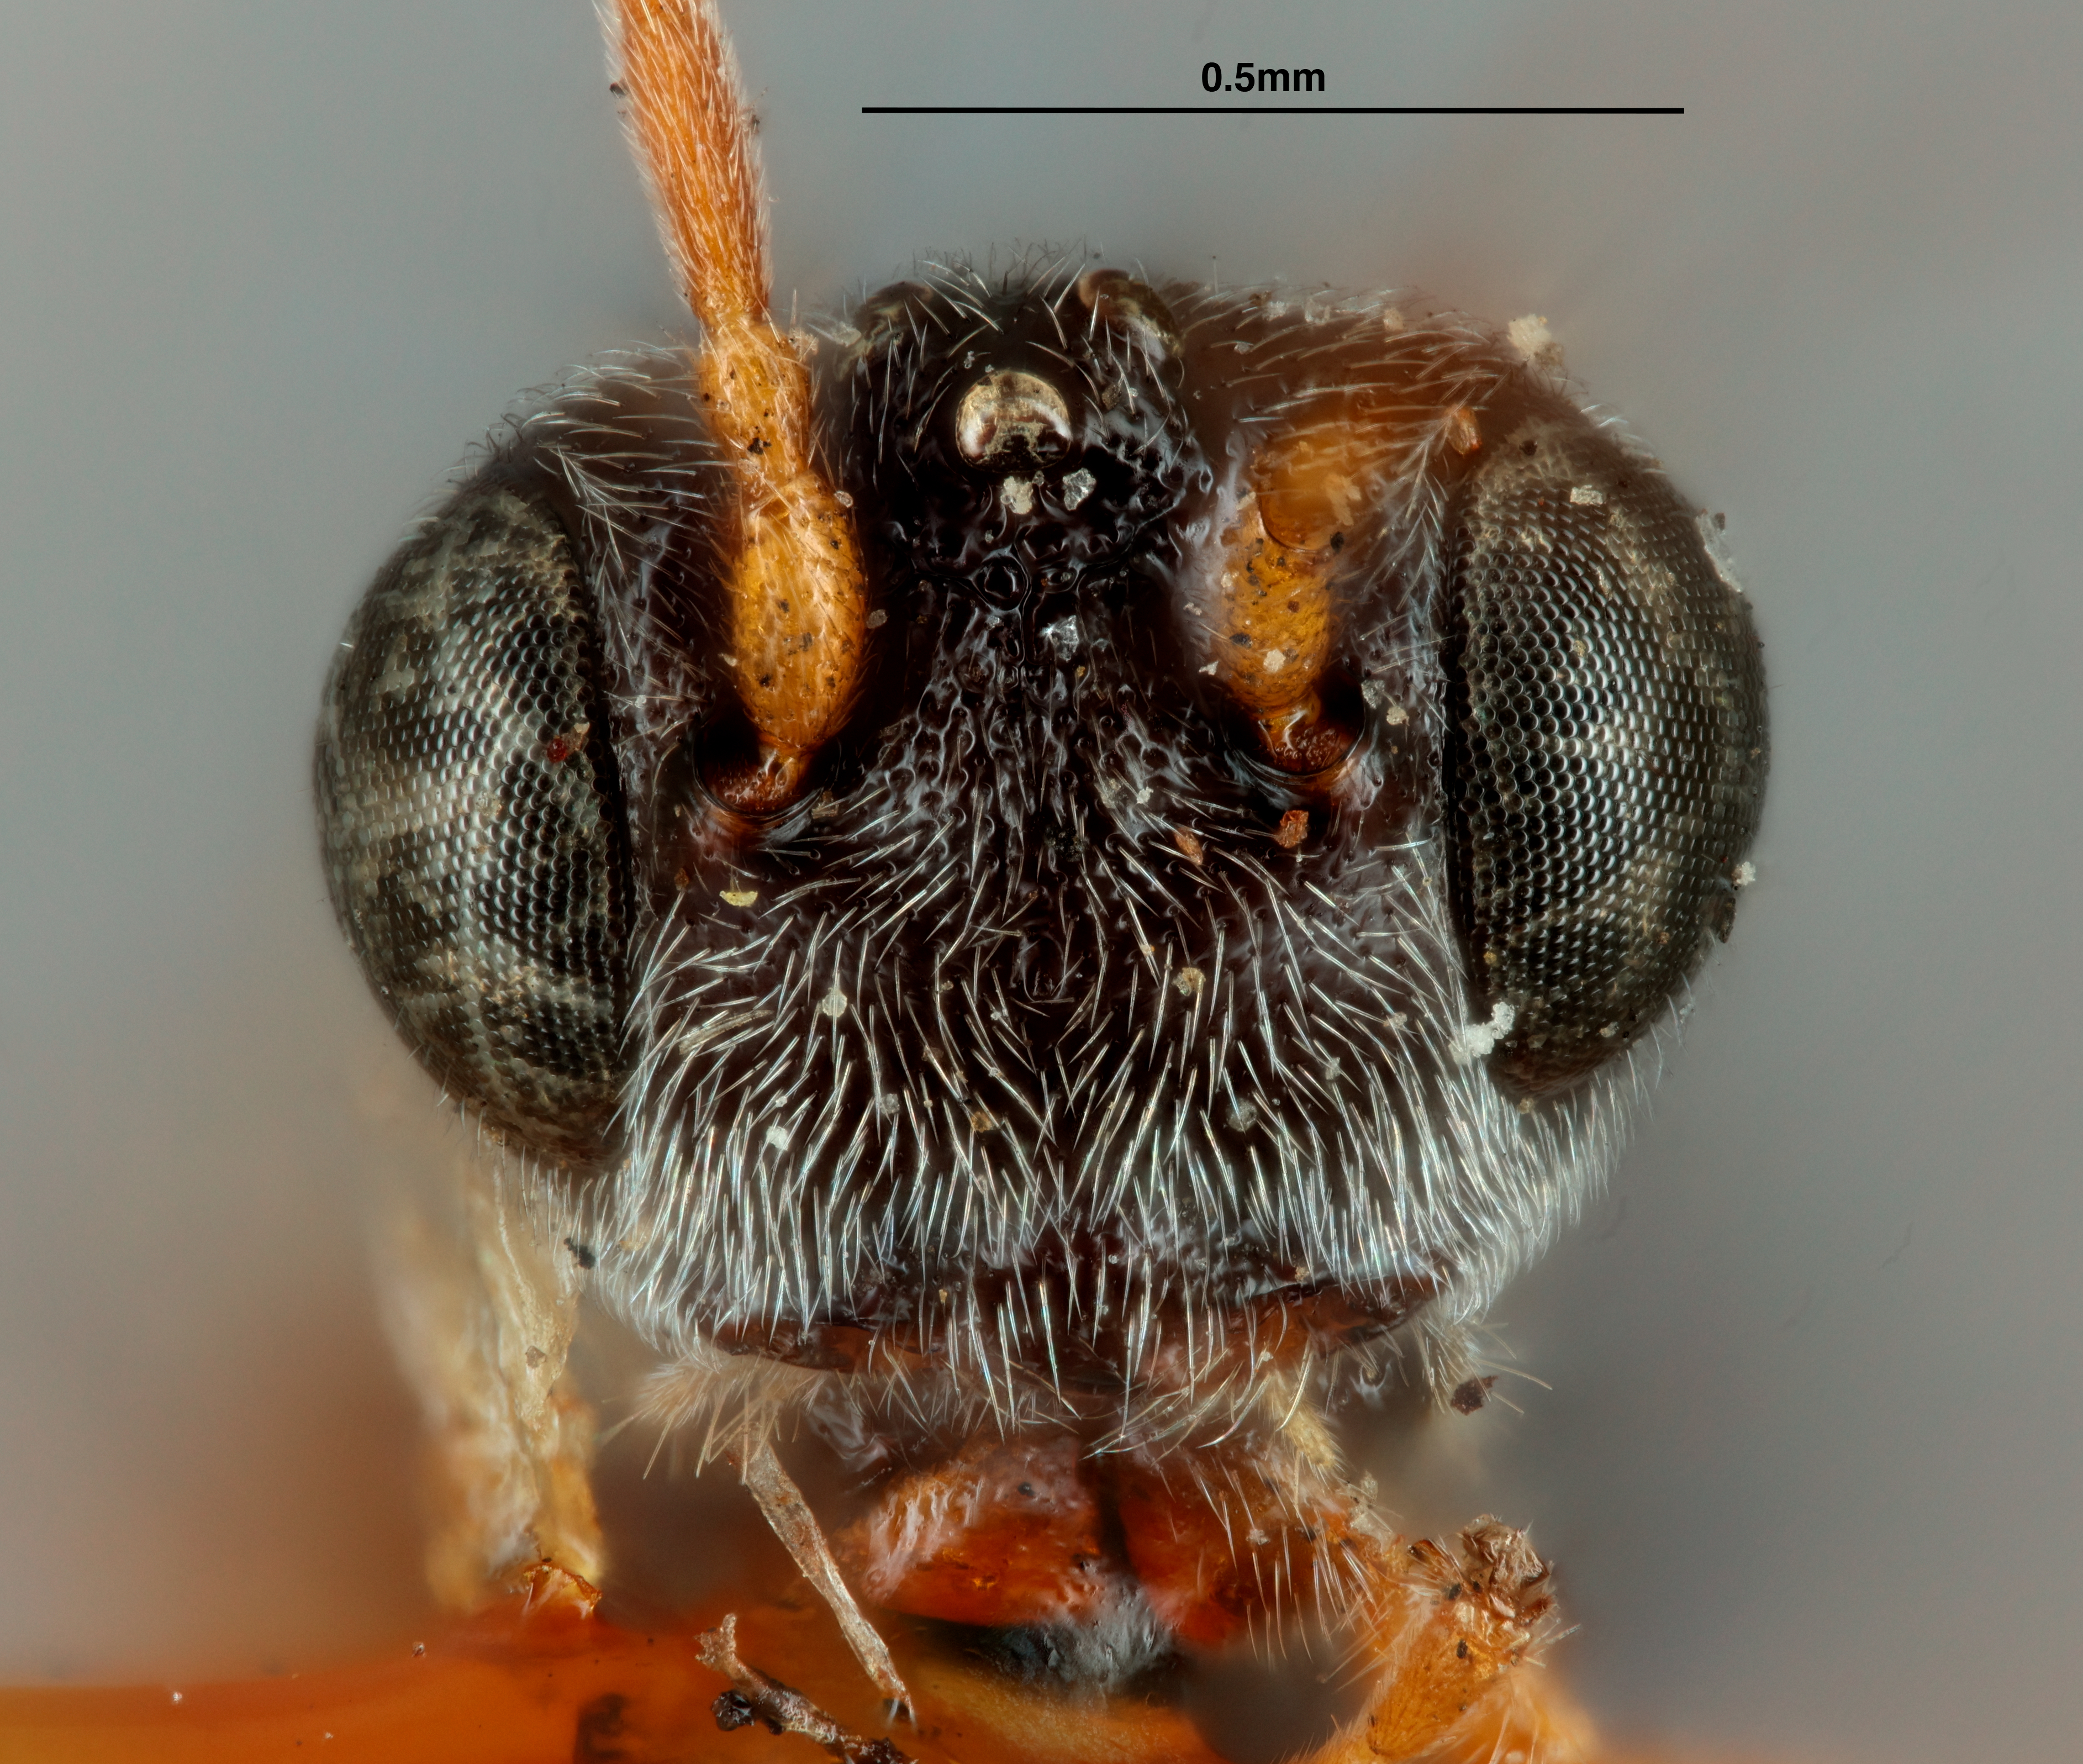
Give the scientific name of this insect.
Urosigalphus otidocephali
